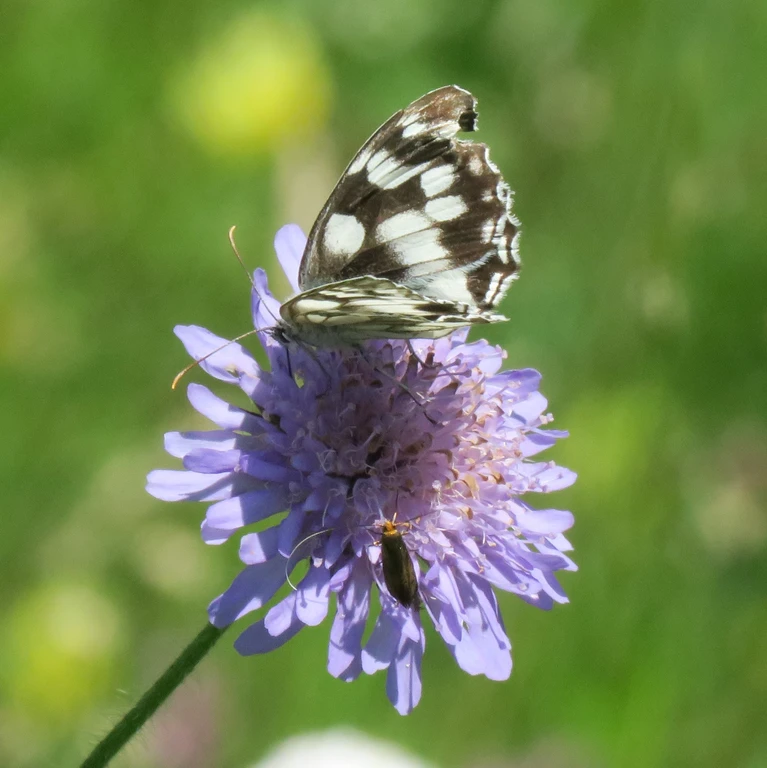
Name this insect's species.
Melanargia galathea
